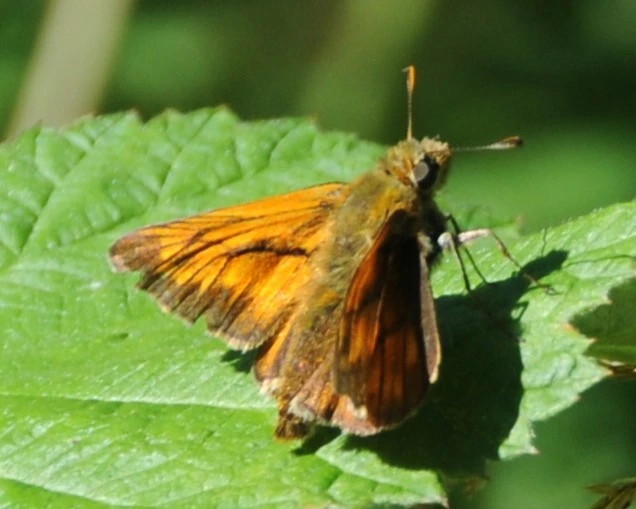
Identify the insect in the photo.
Ochlodes sylvanus (also Ochlodes venata)
